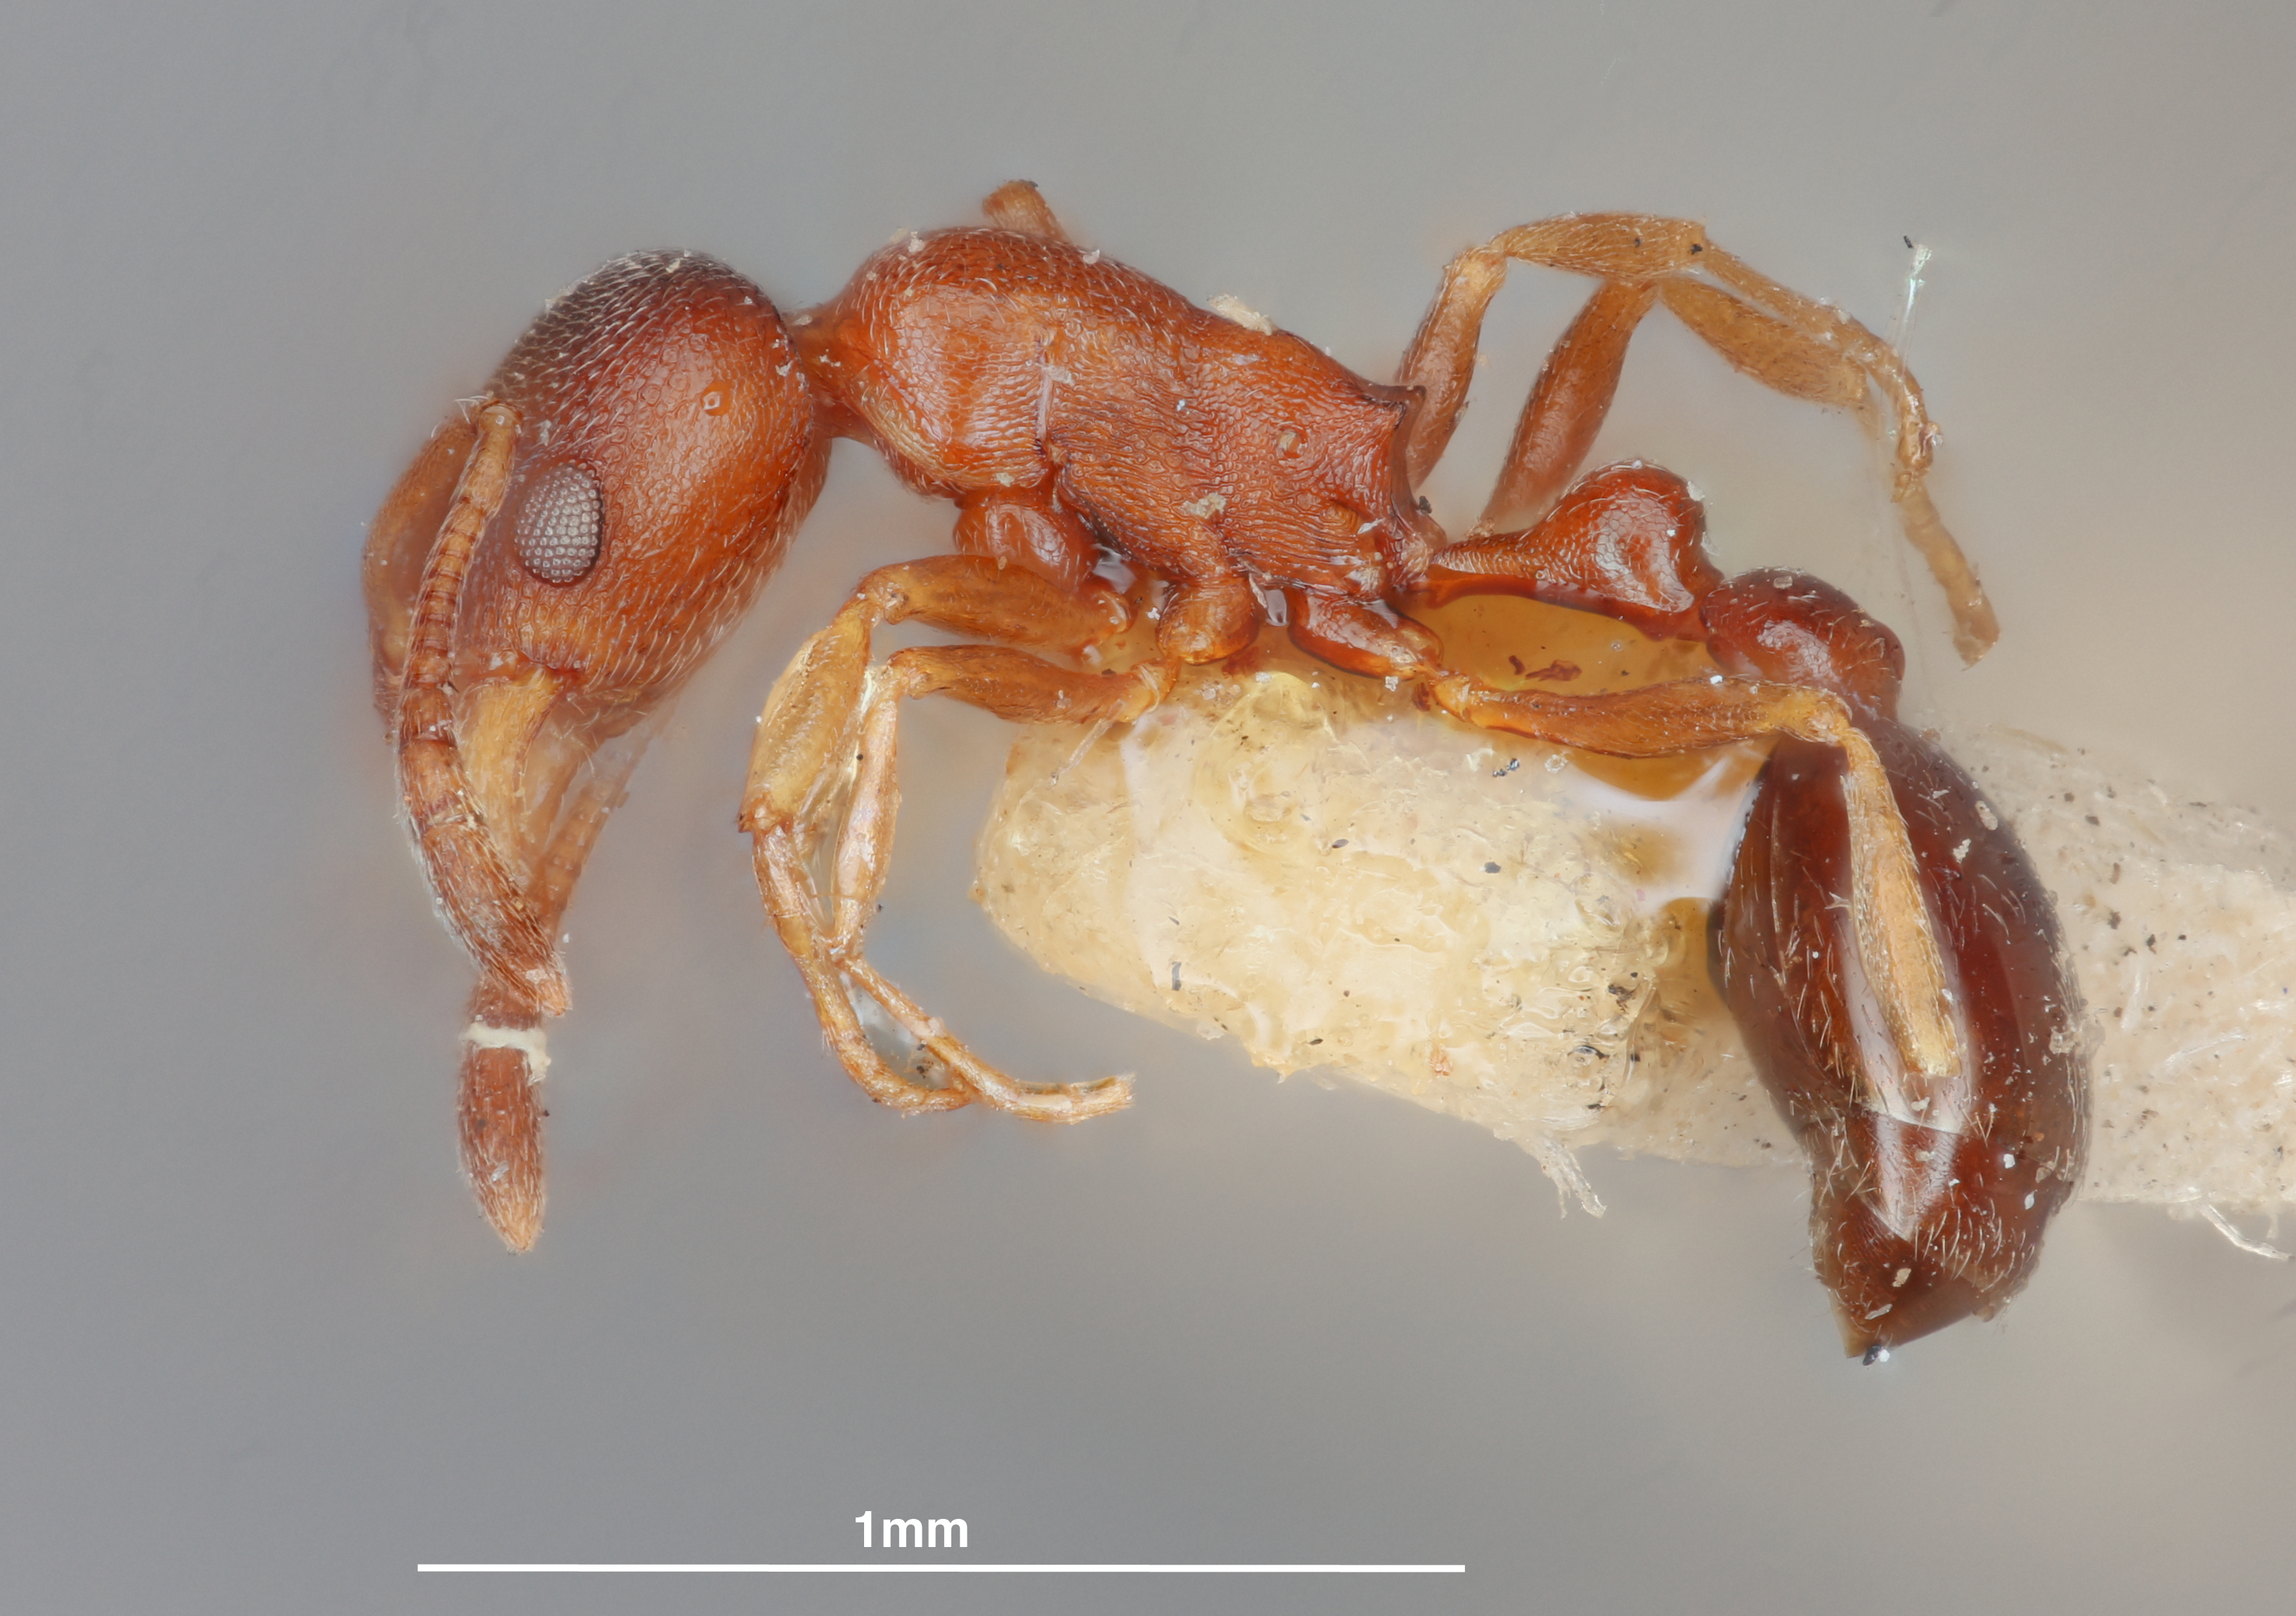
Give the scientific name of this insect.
Cardiocondyla nuda
